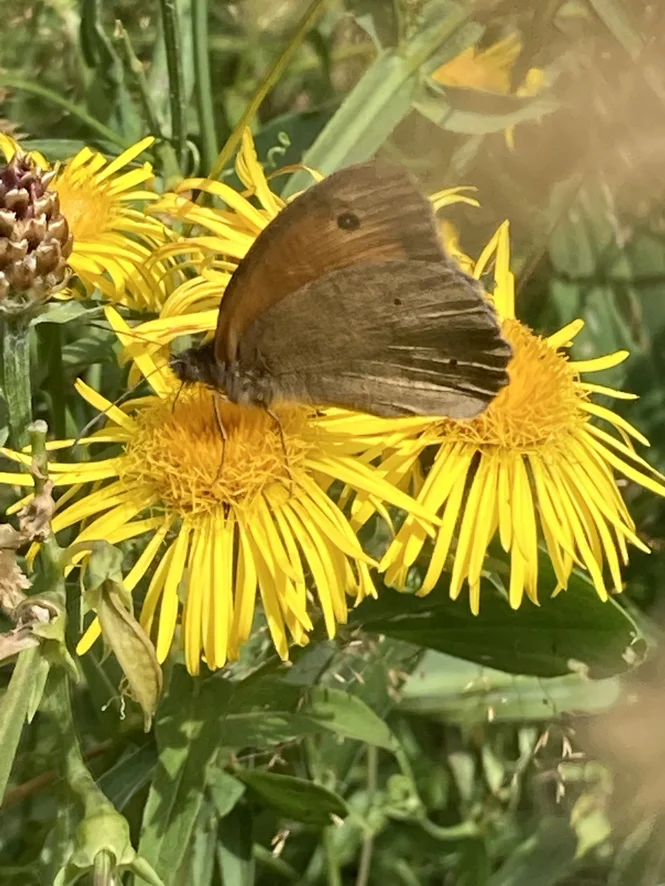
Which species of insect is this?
Maniola jurtina
